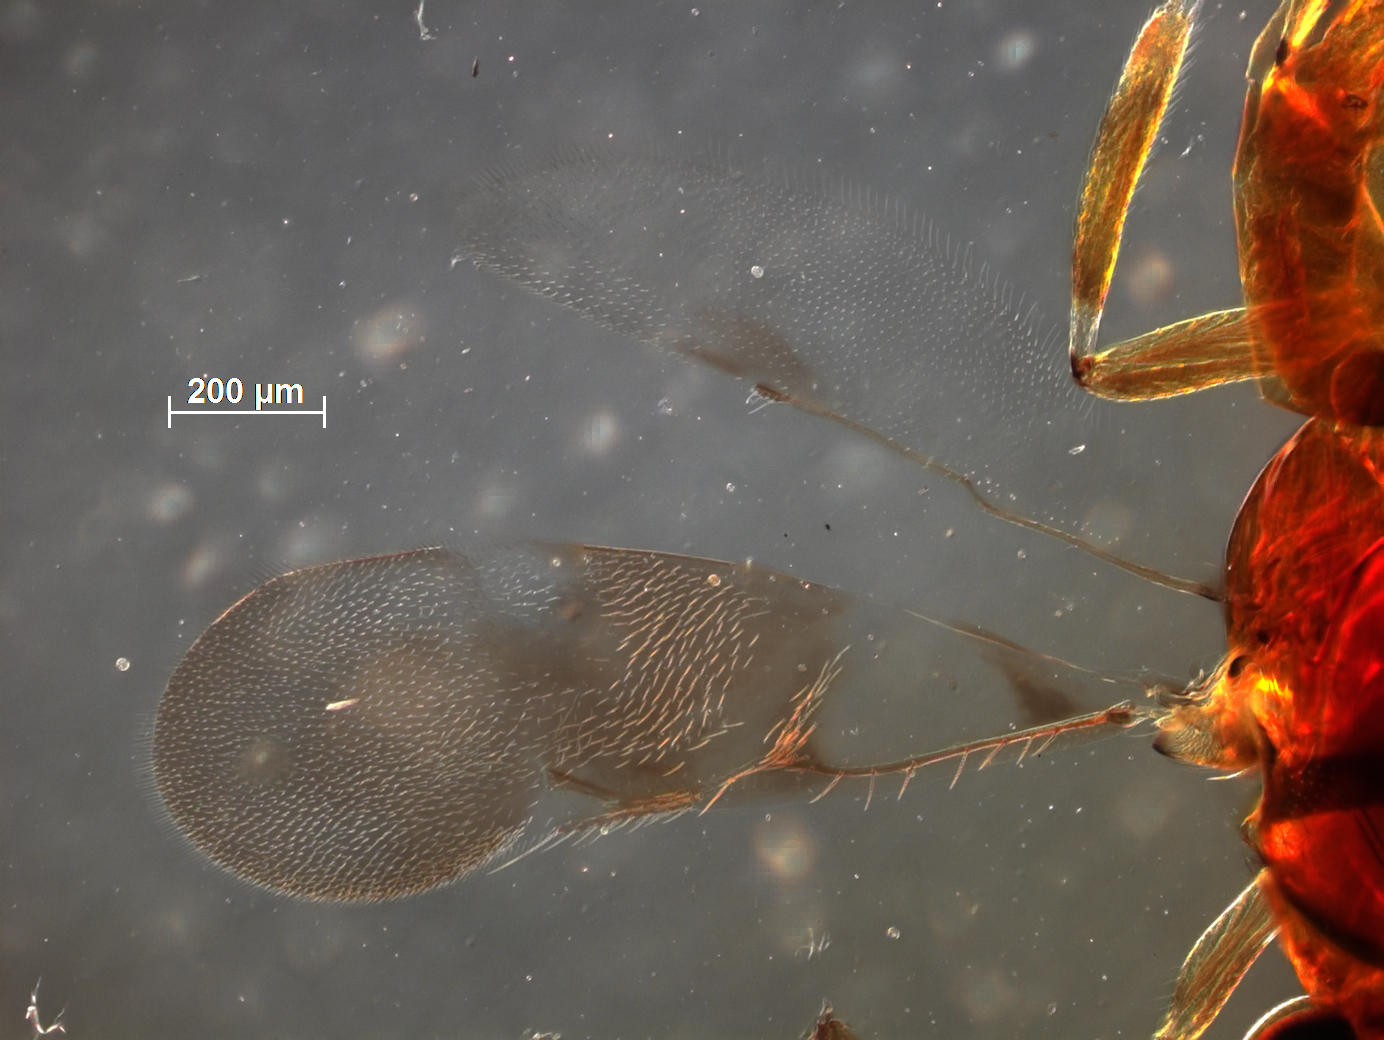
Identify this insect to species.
Diversinervus meridionalis
